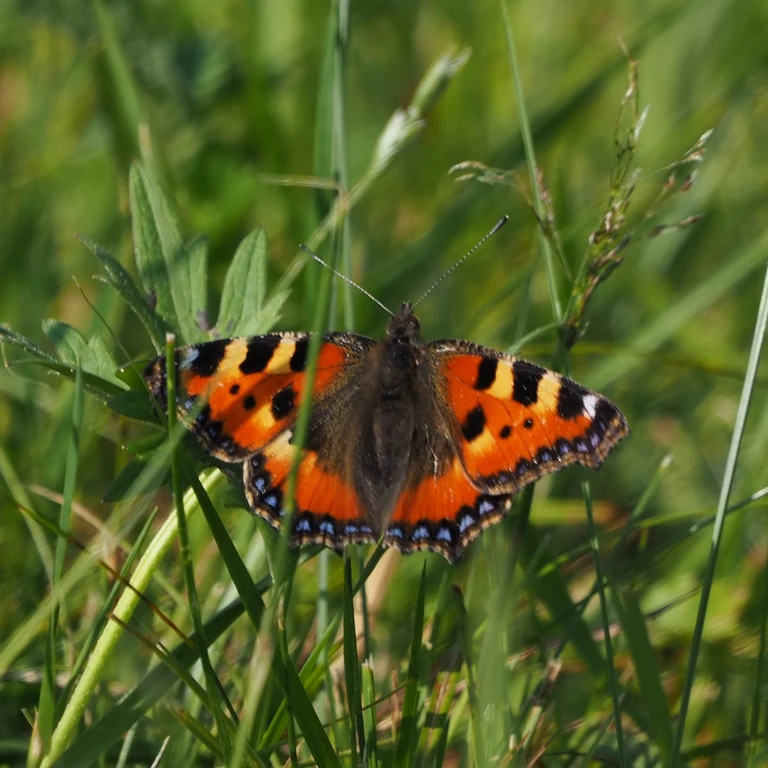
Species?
Aglais urticae
